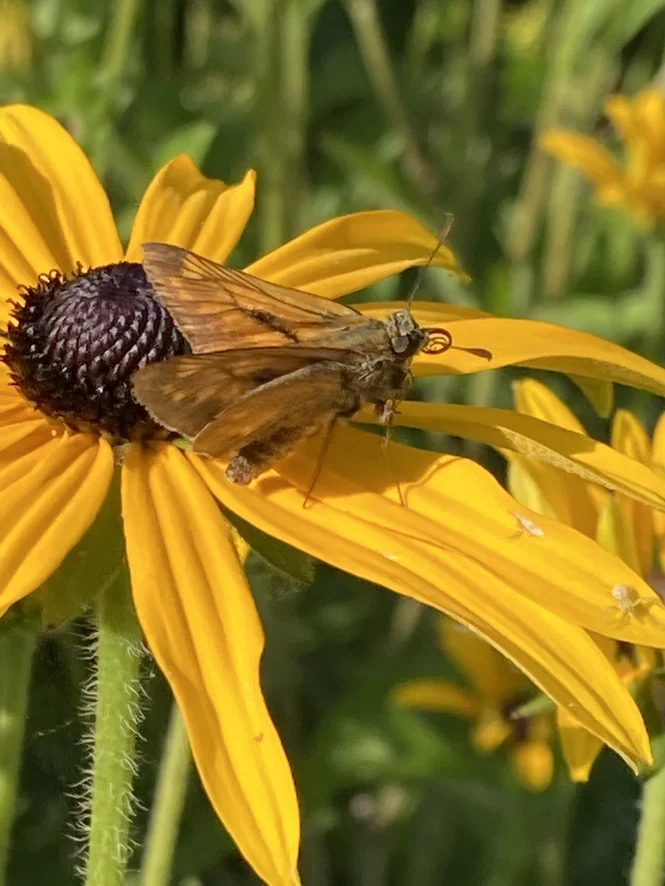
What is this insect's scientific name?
Ochlodes sylvanus (also Ochlodes venata)
